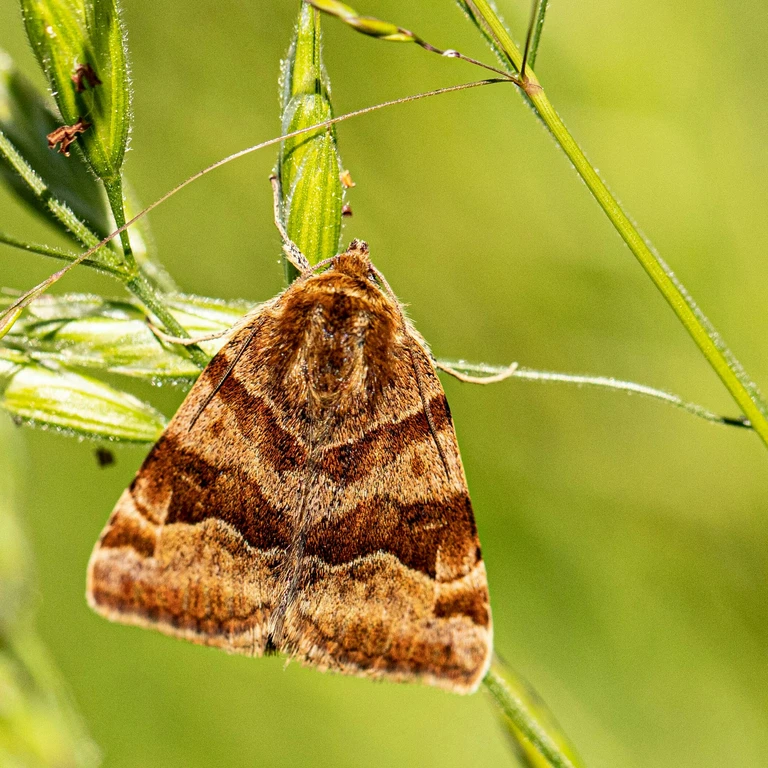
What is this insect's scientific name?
Euclidia glyphica
